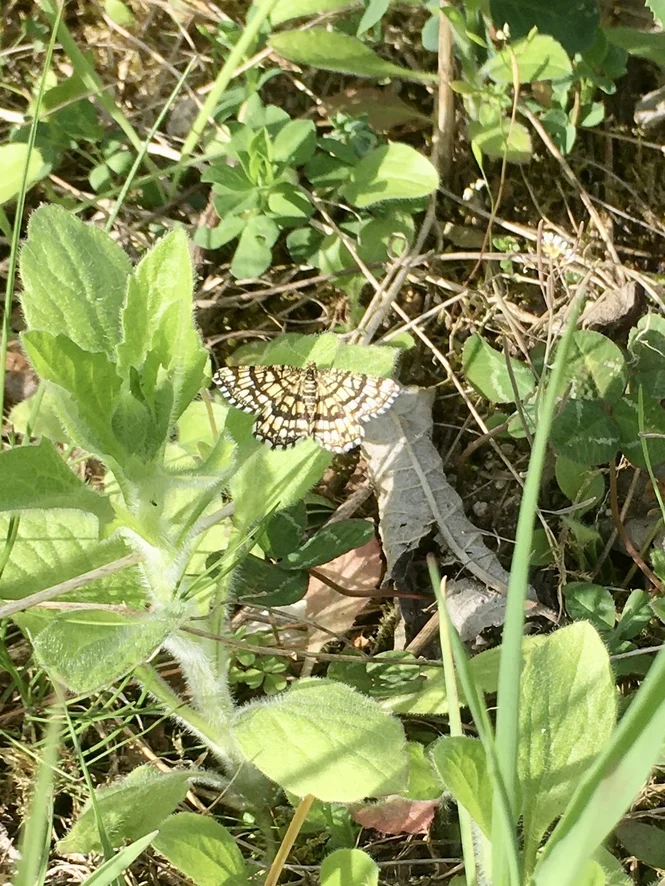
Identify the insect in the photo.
Chiasmia clathrata
